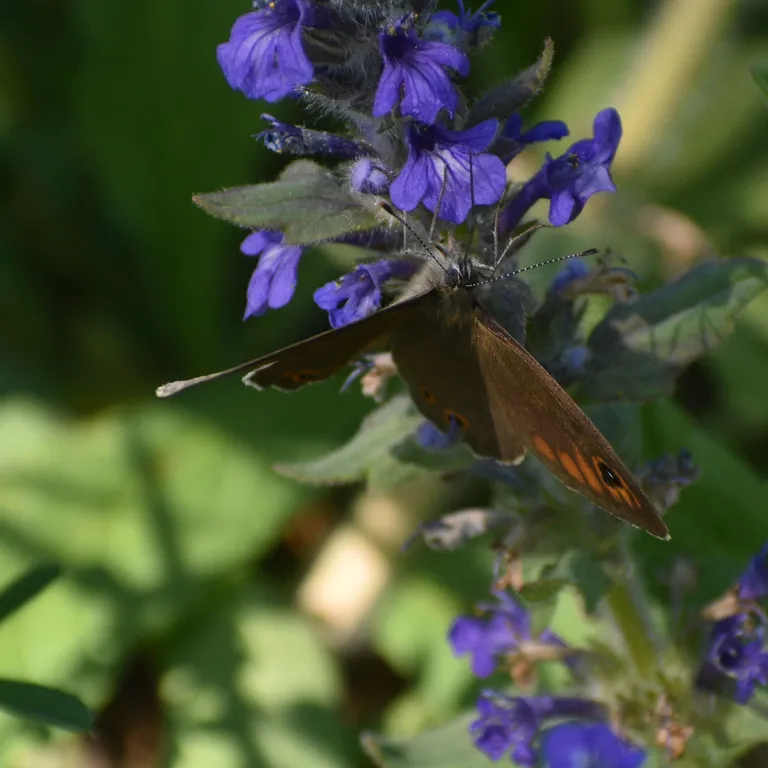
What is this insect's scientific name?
Lasiommata maera (also Pararge maera)
